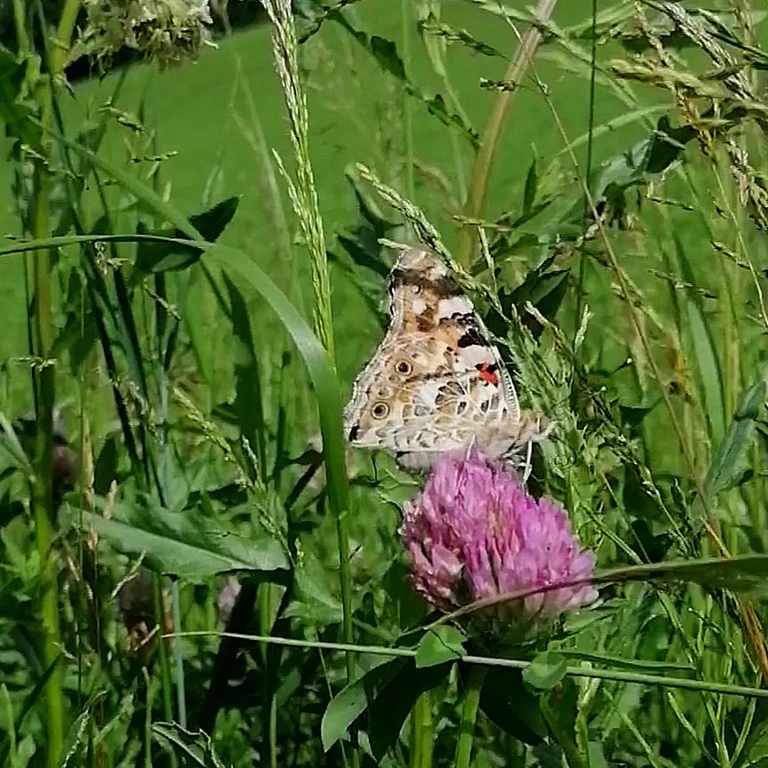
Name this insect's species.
Vanessa cardui
